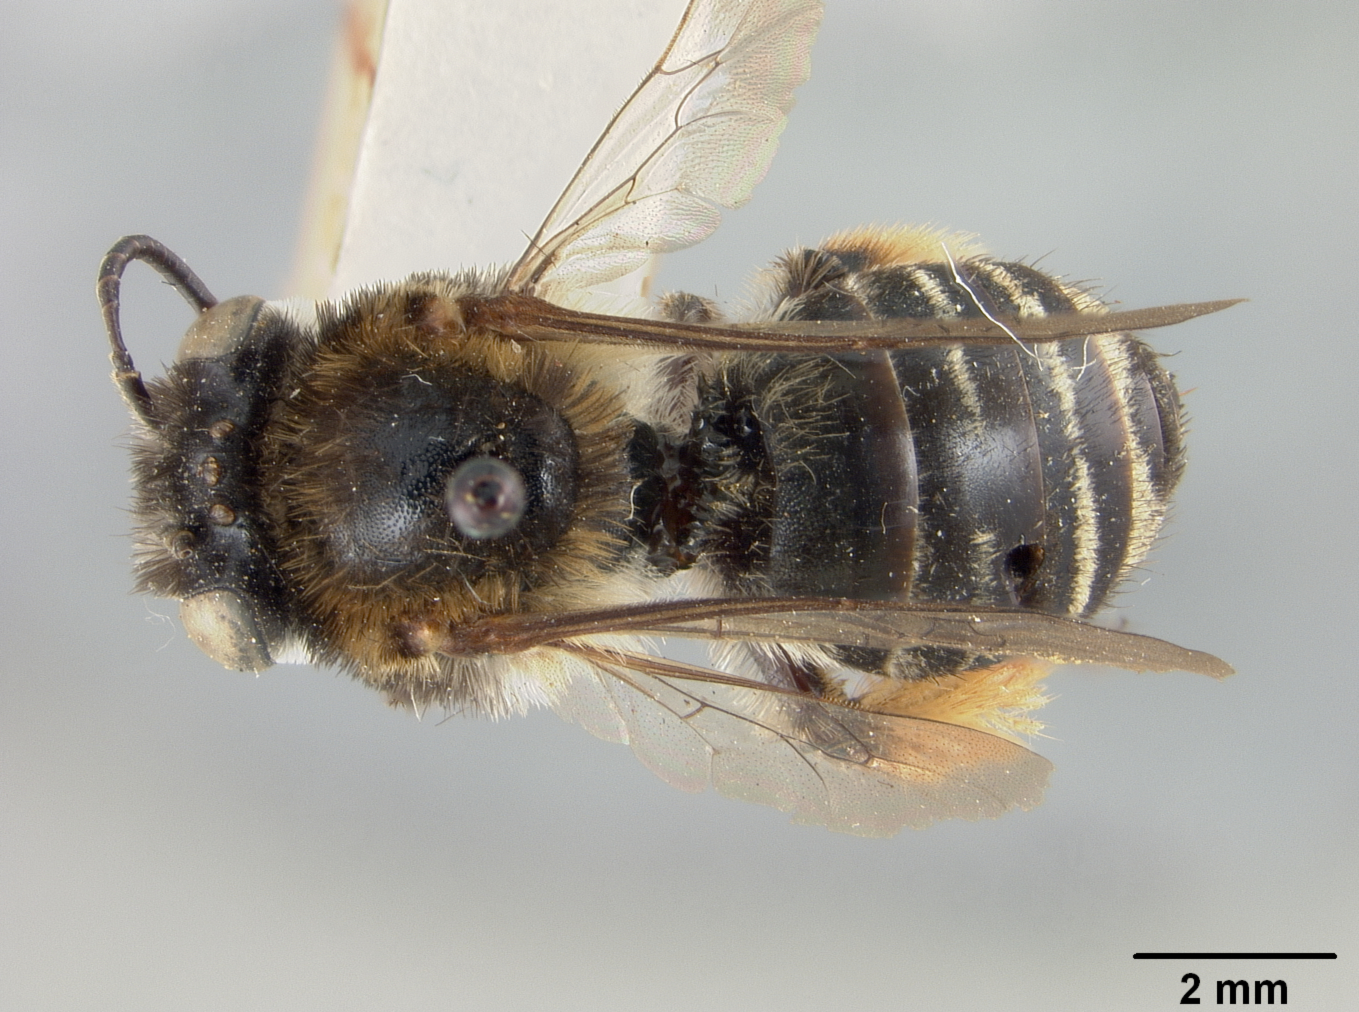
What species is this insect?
Melissodes trifasciatella
